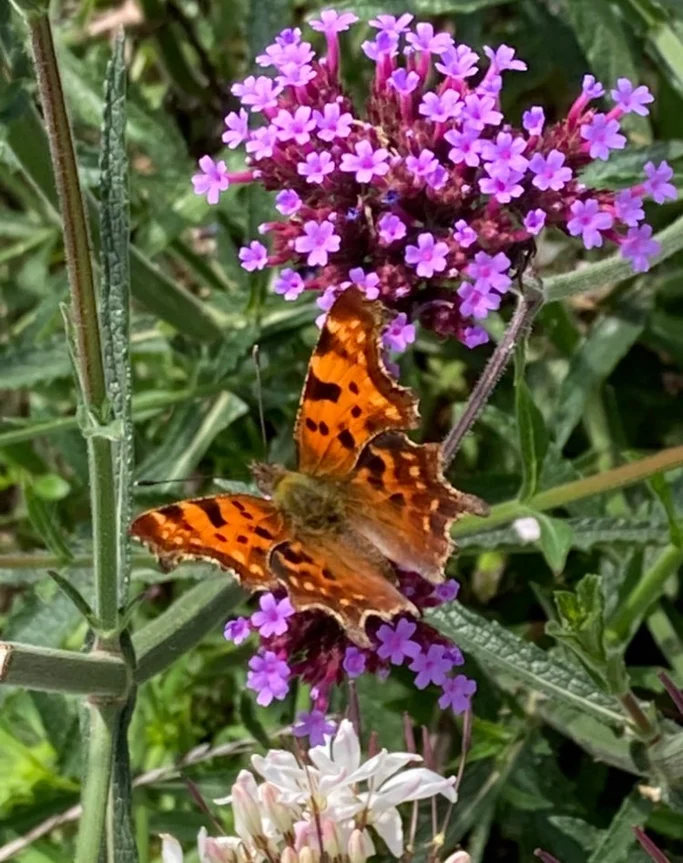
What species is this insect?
Polygonia c-album
